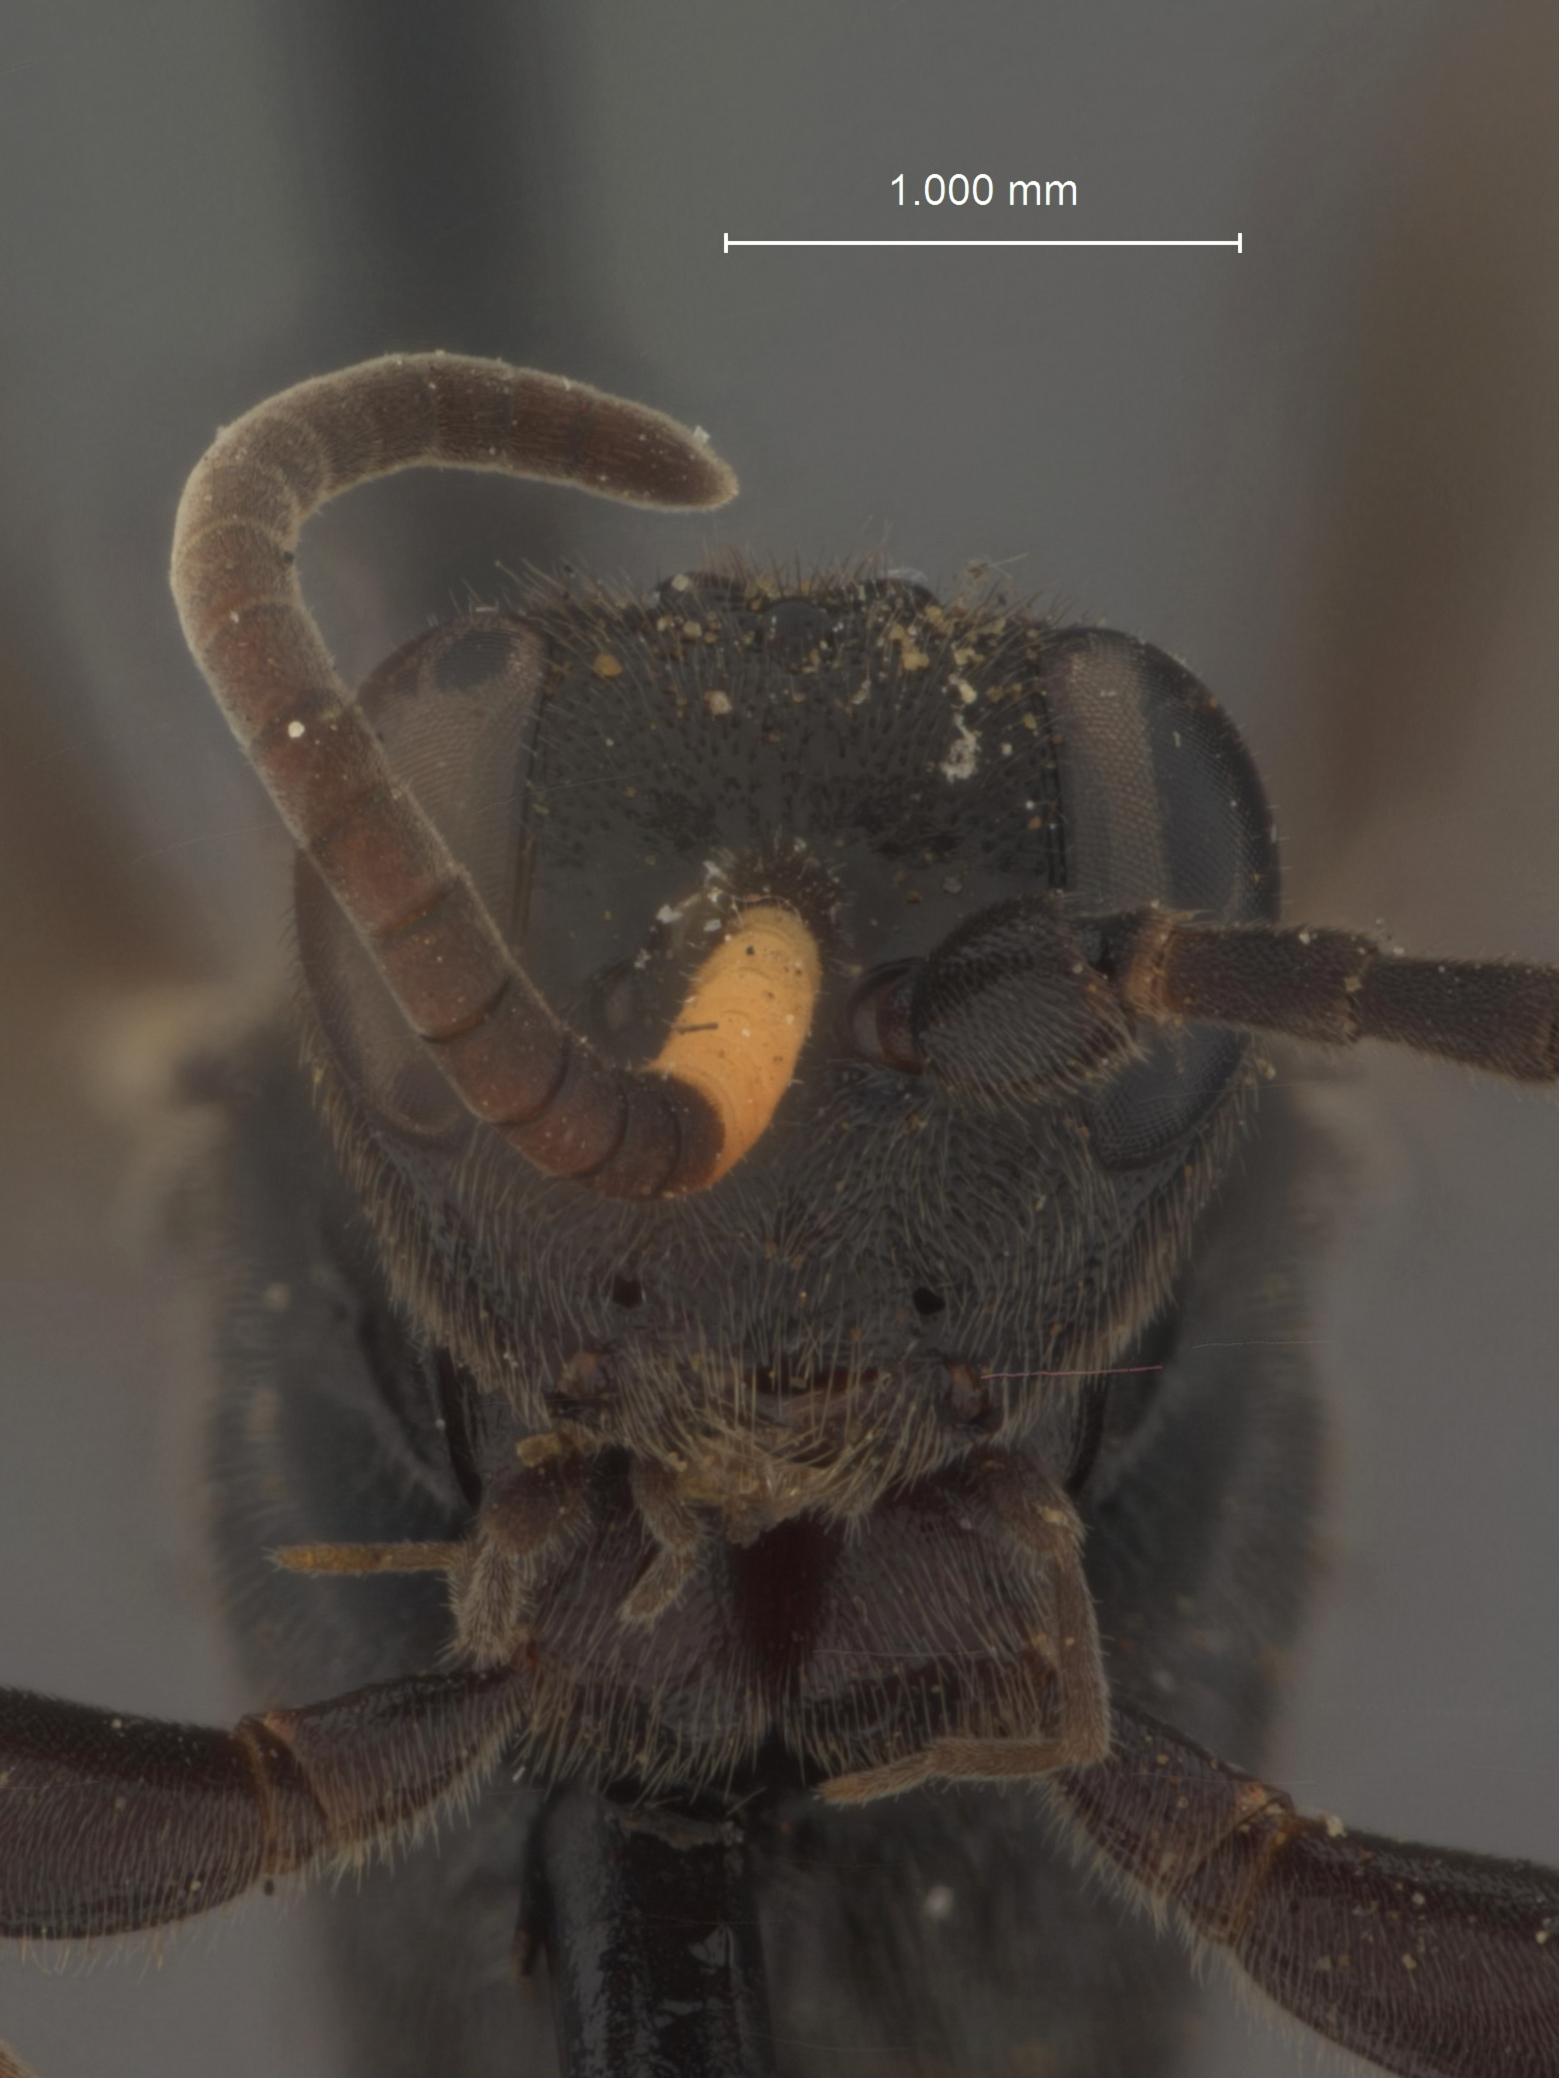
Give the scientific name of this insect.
Pezoporus annulaticrus
